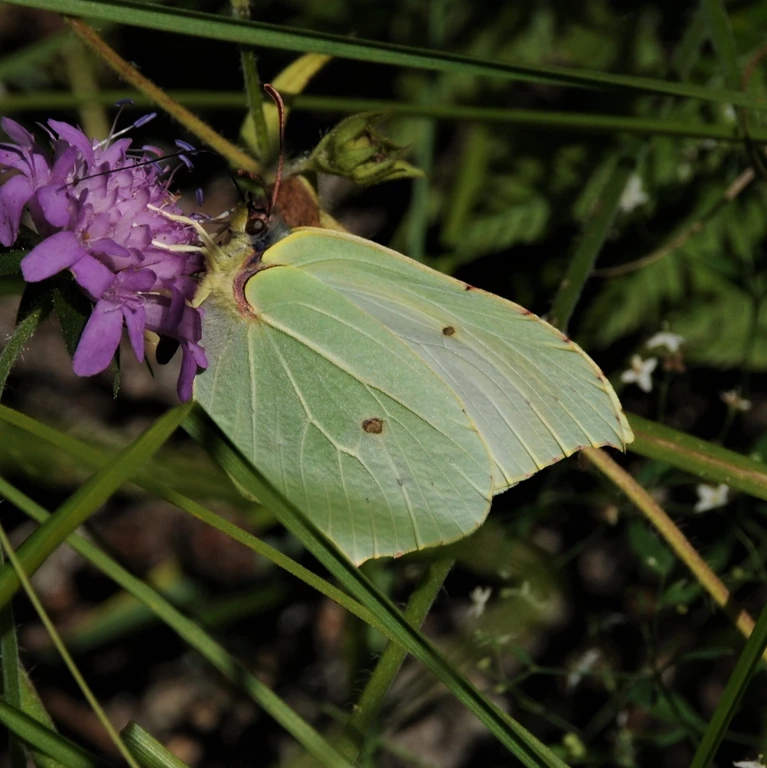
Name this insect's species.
Gonepteryx rhamni
